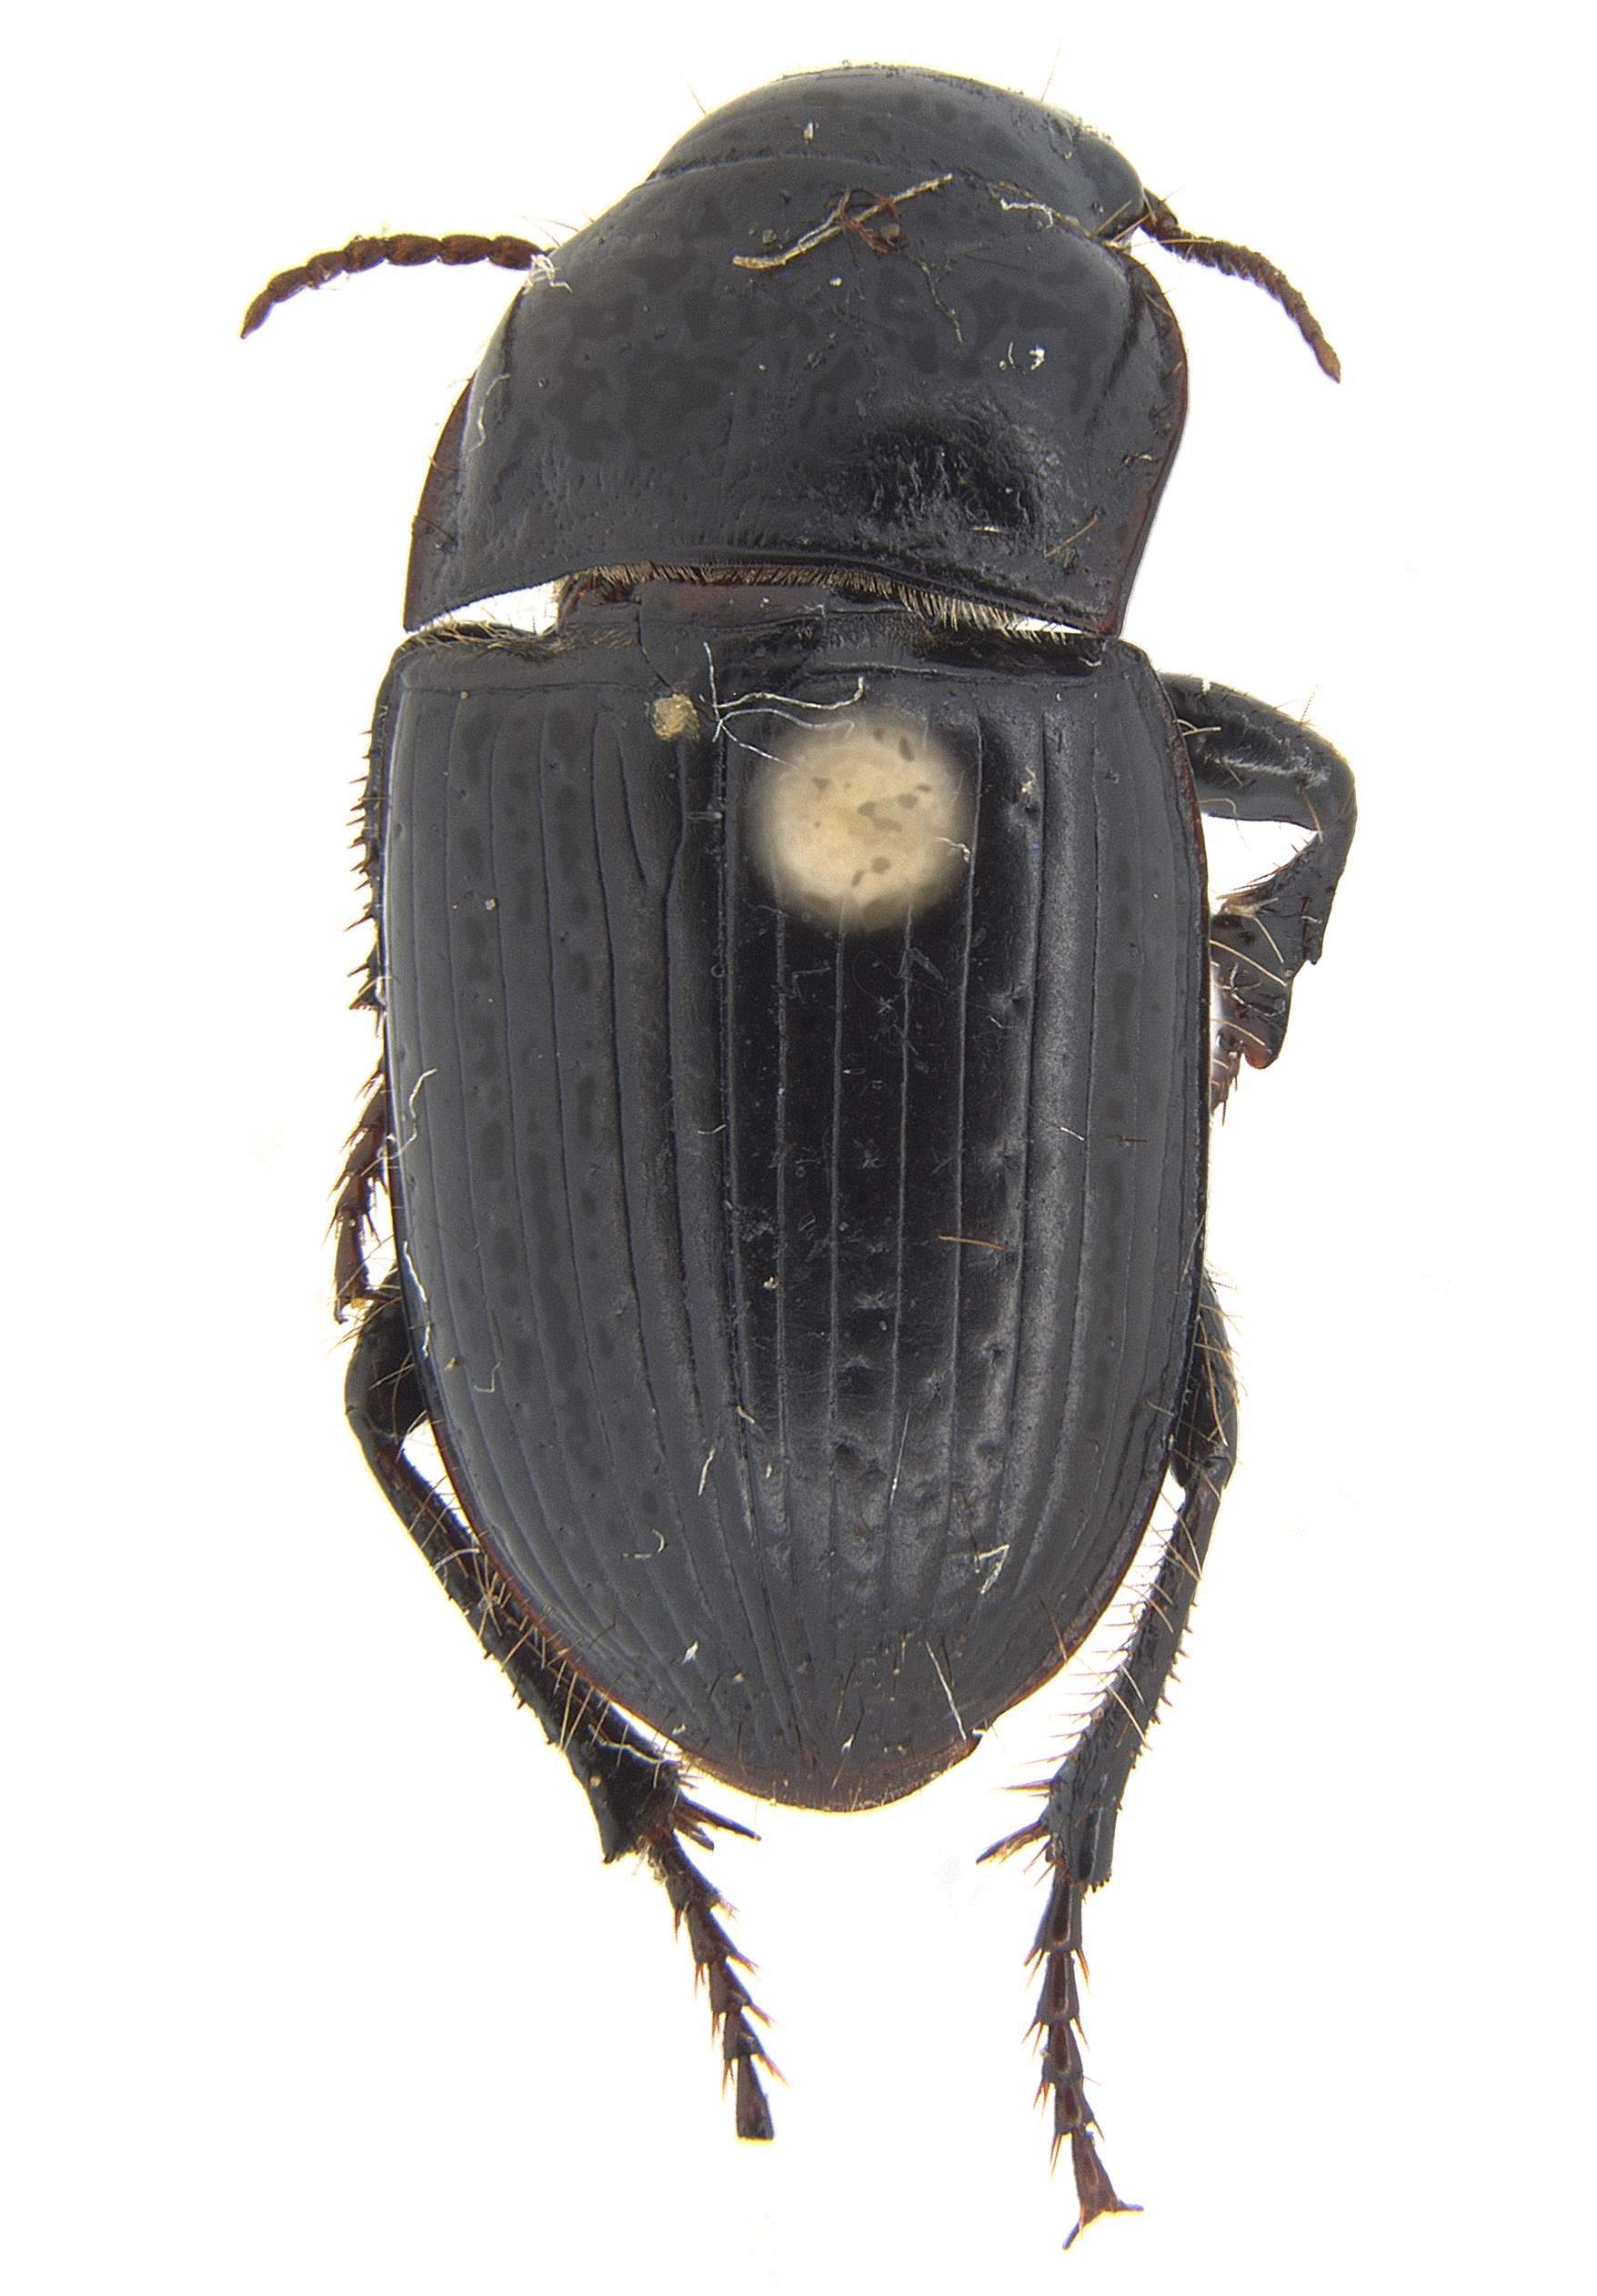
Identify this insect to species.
Euryderus zabroides
